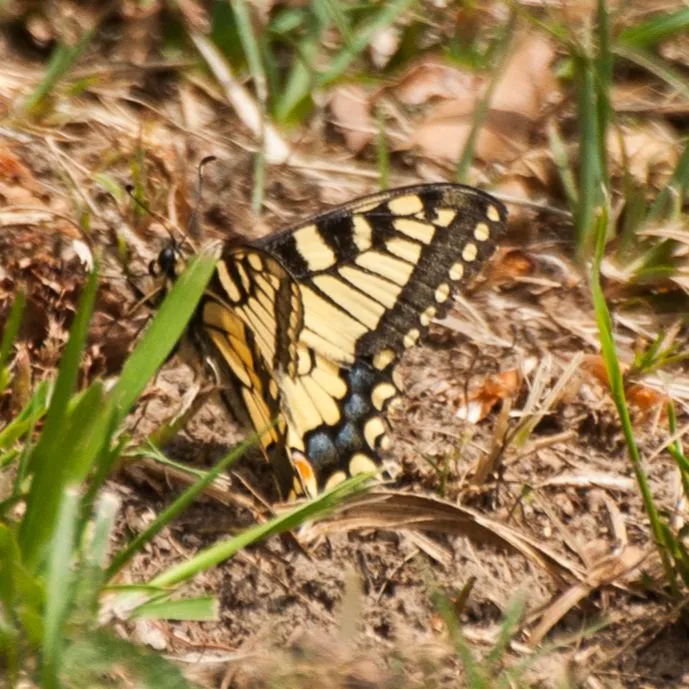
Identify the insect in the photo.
Papilio machaon
